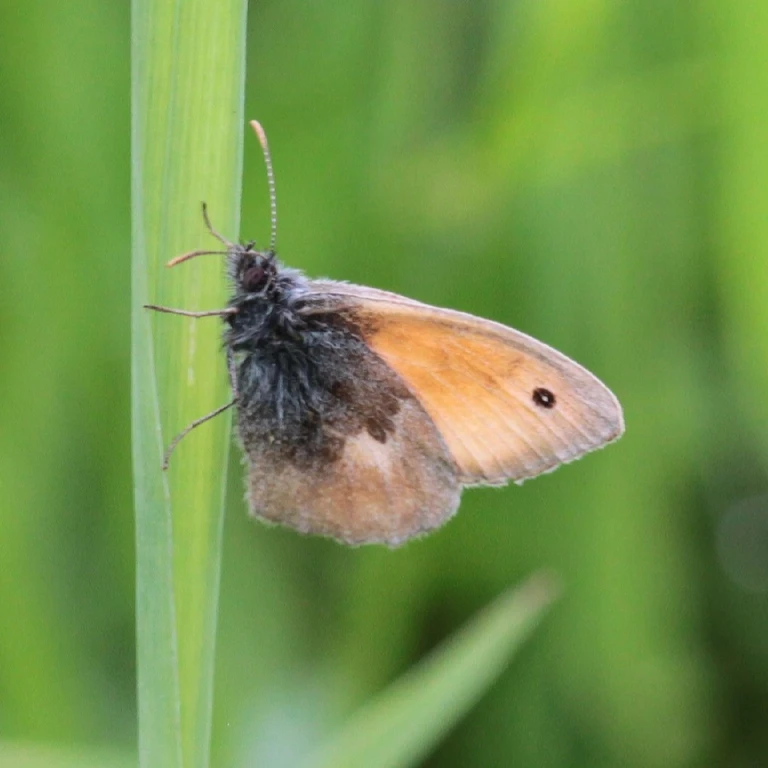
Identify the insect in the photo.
Coenonympha pamphilus
